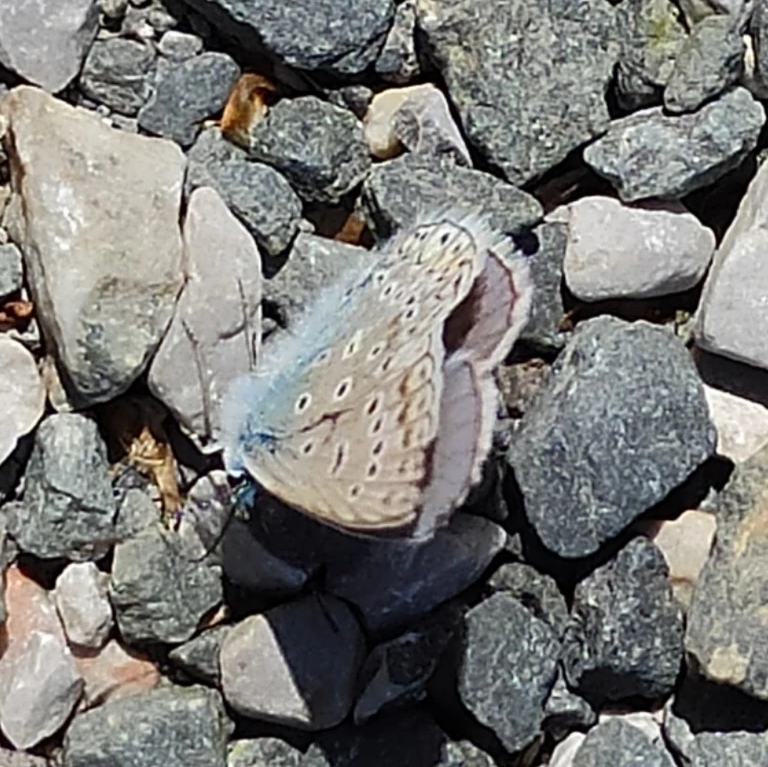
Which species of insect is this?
Polyommatus icarus
